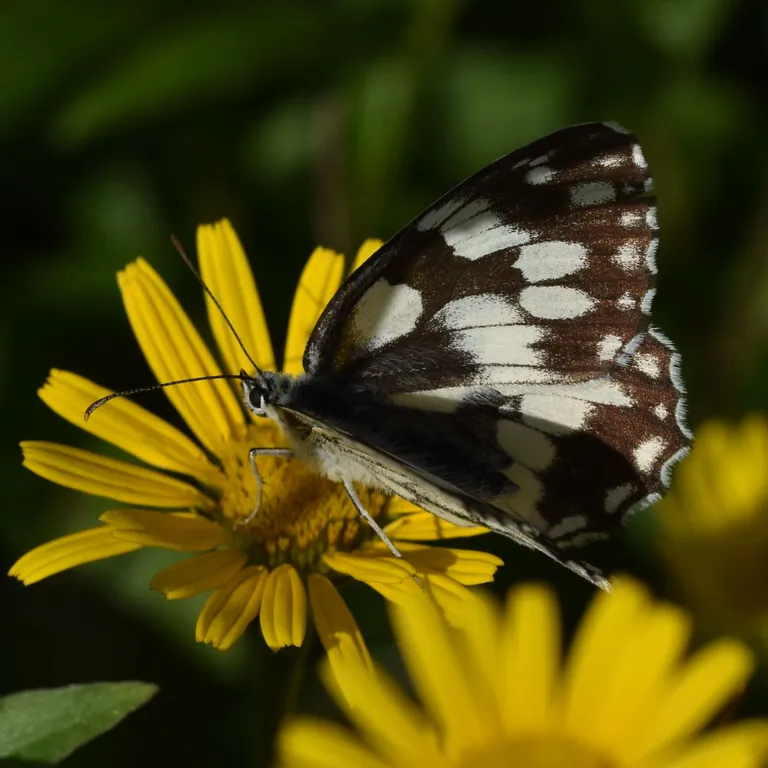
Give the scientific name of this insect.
Melanargia galathea
